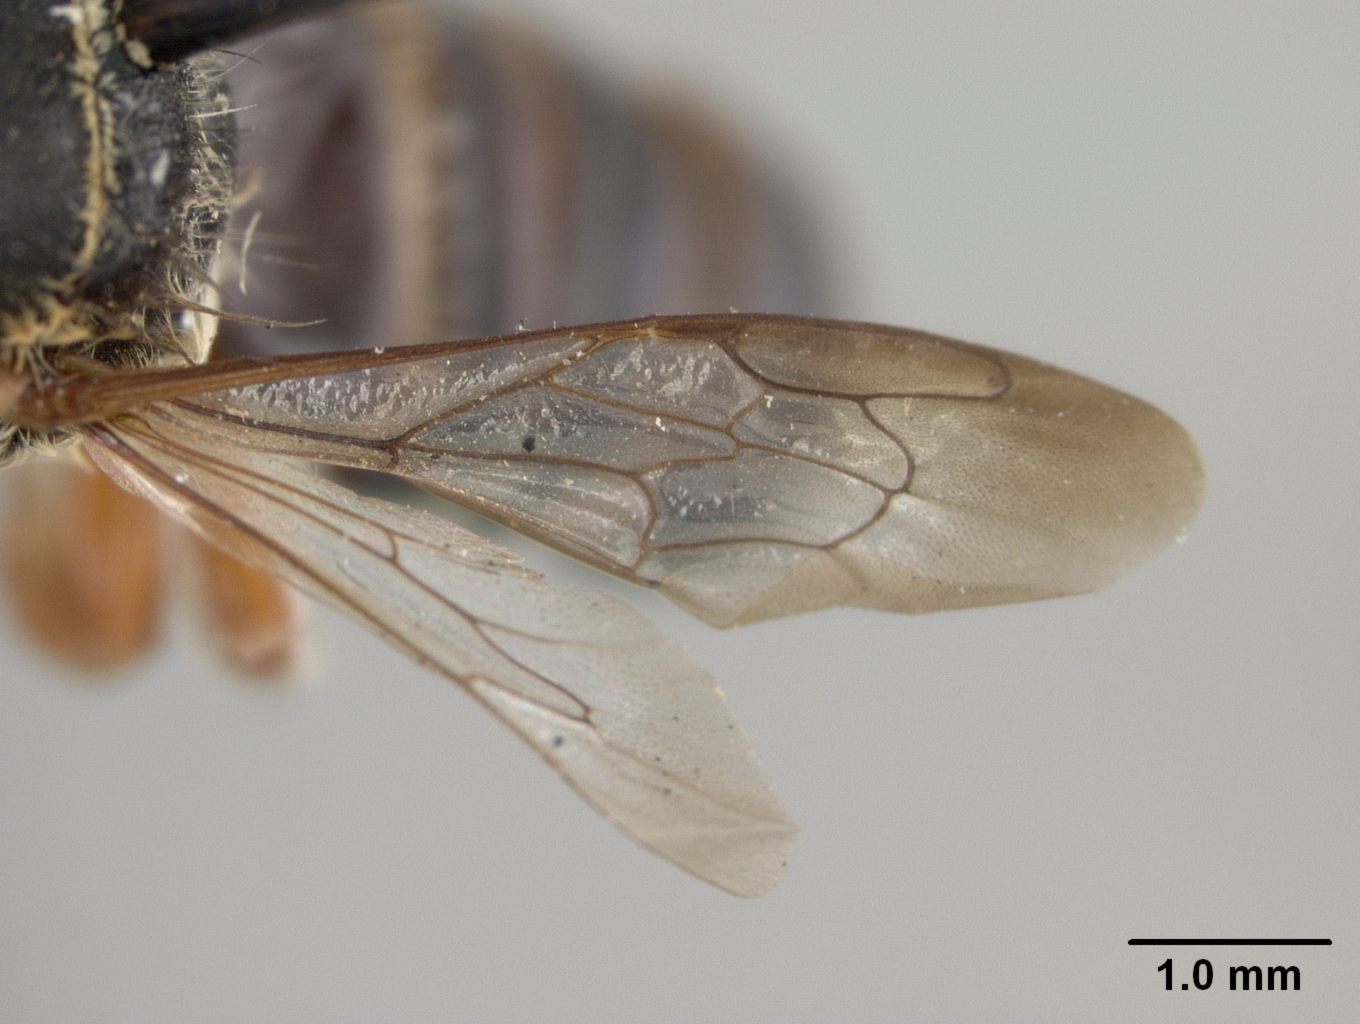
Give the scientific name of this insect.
Megachile anodonta
